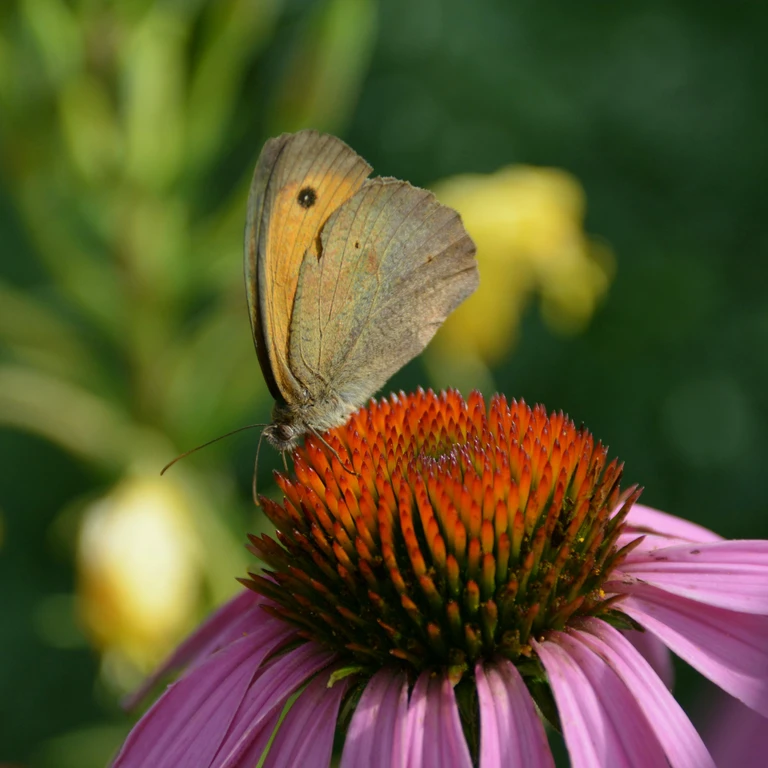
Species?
Maniola jurtina
